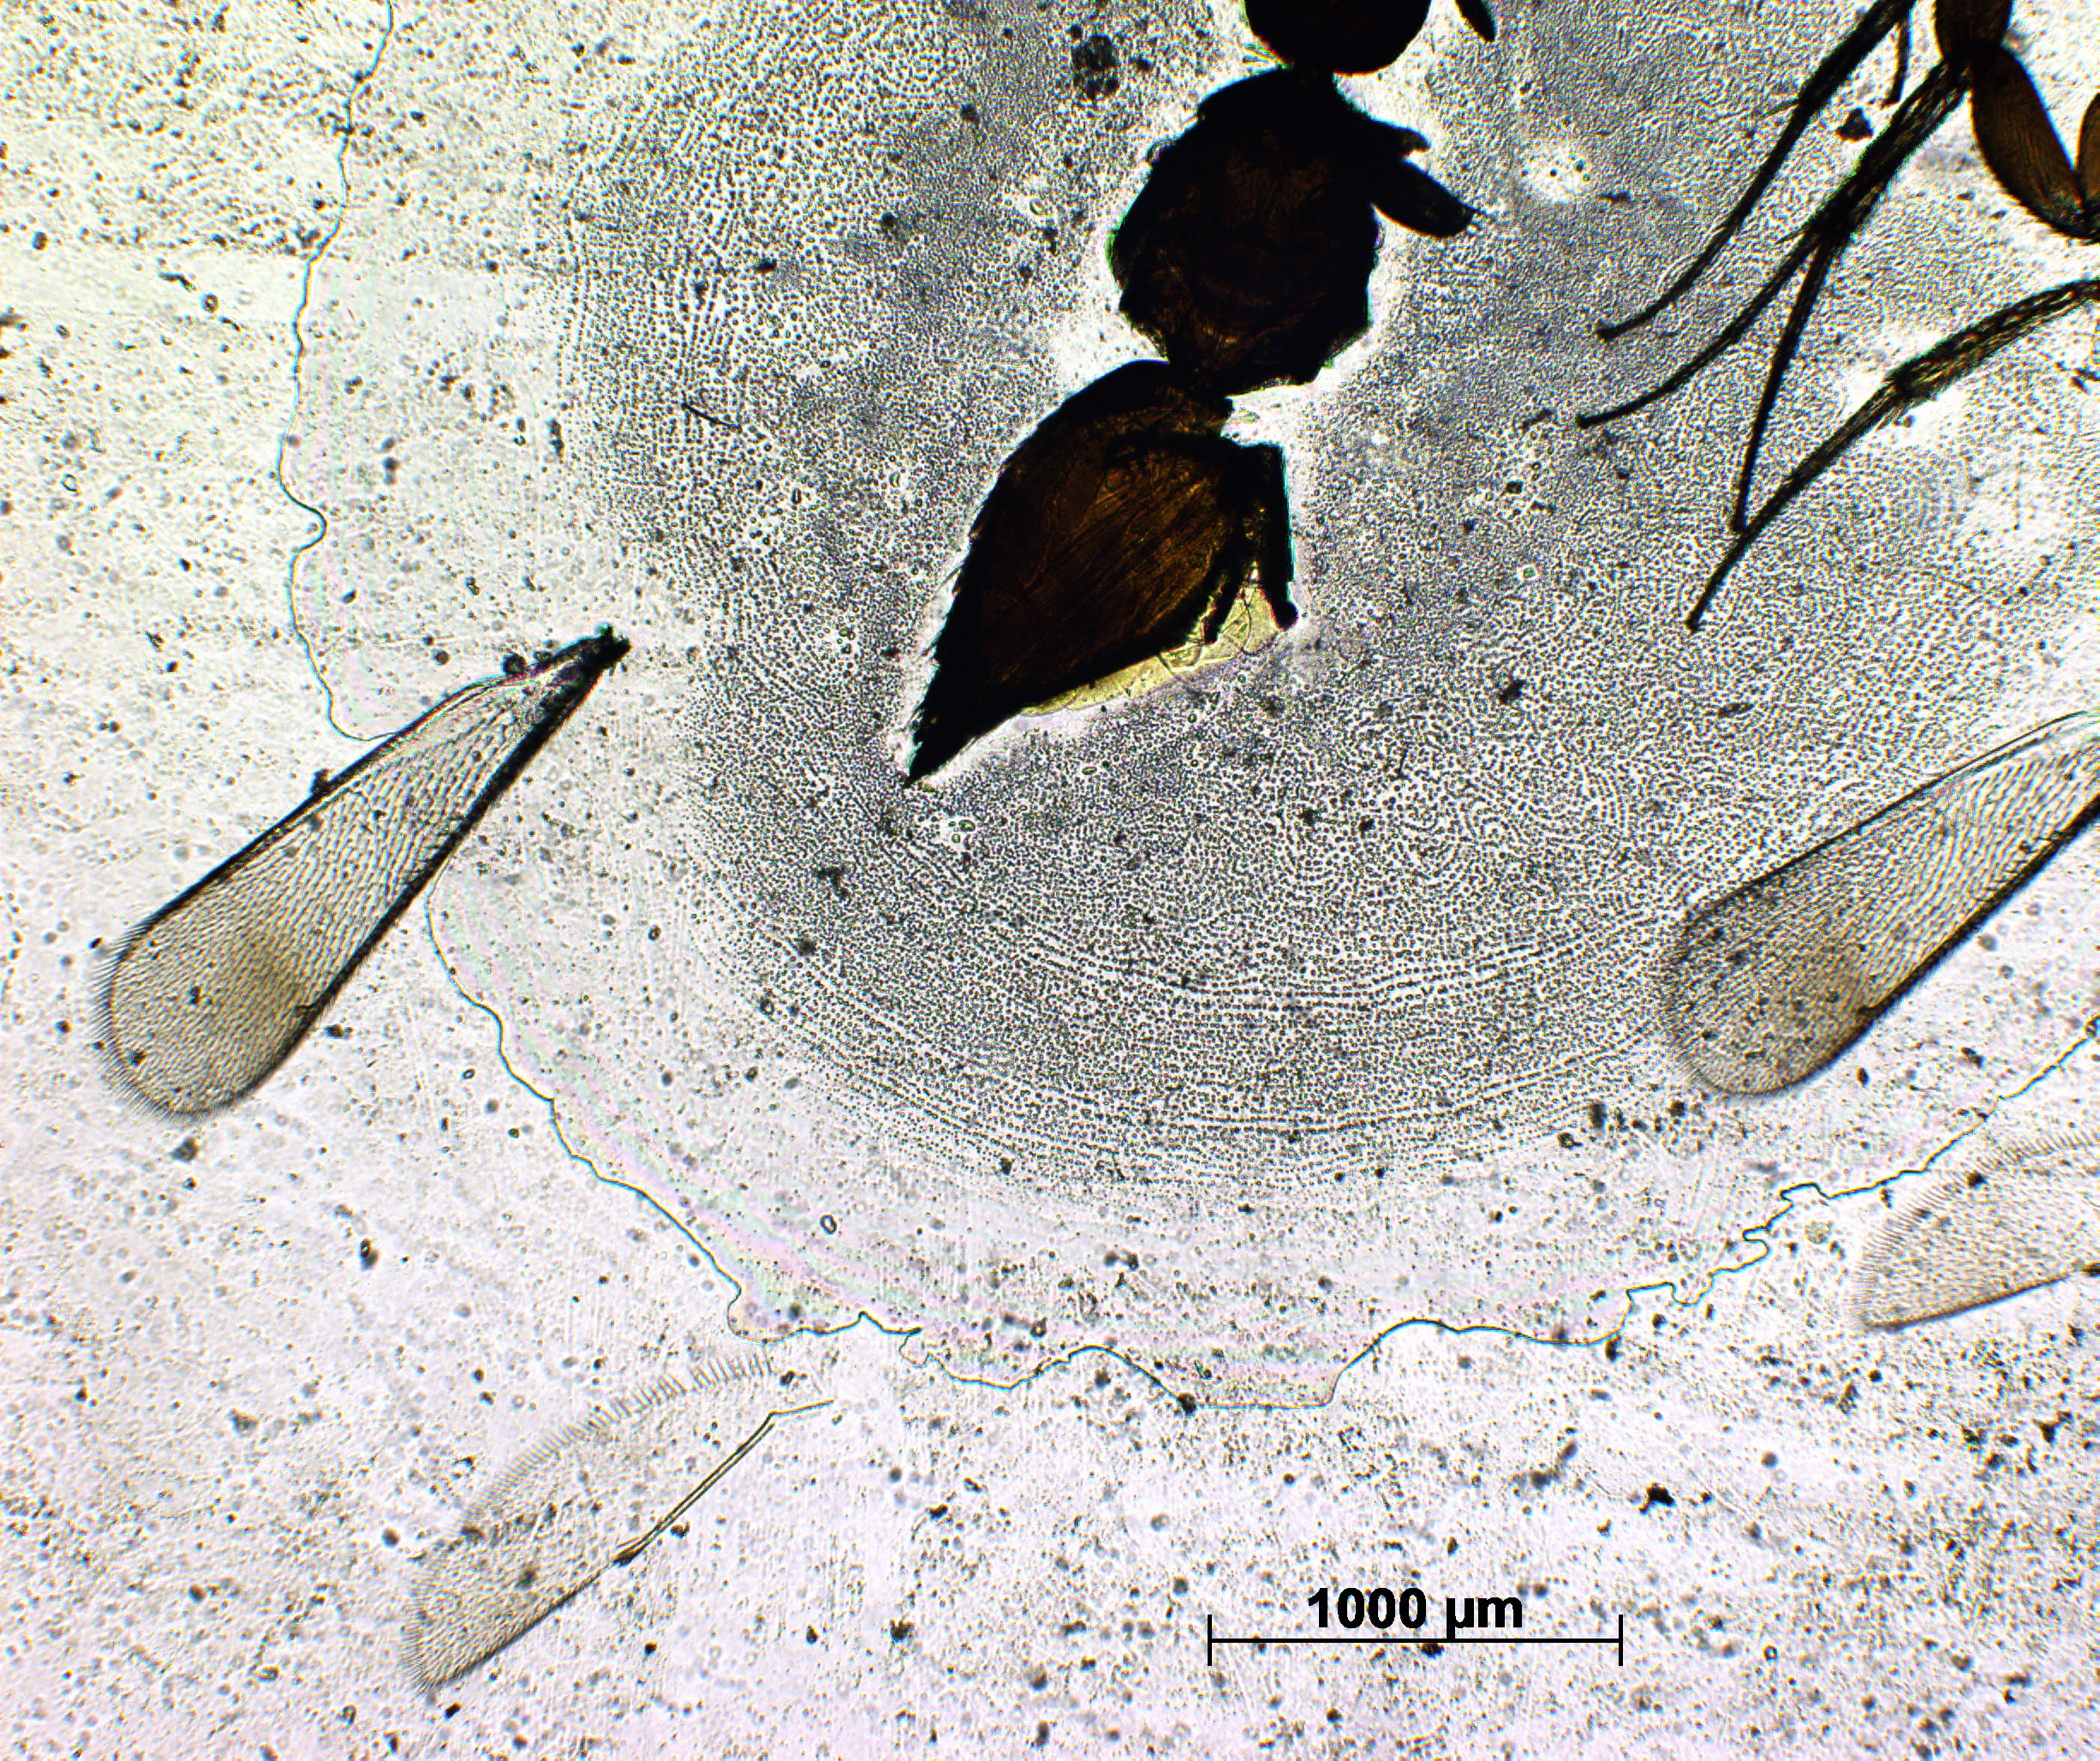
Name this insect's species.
Elasmus indicoides
